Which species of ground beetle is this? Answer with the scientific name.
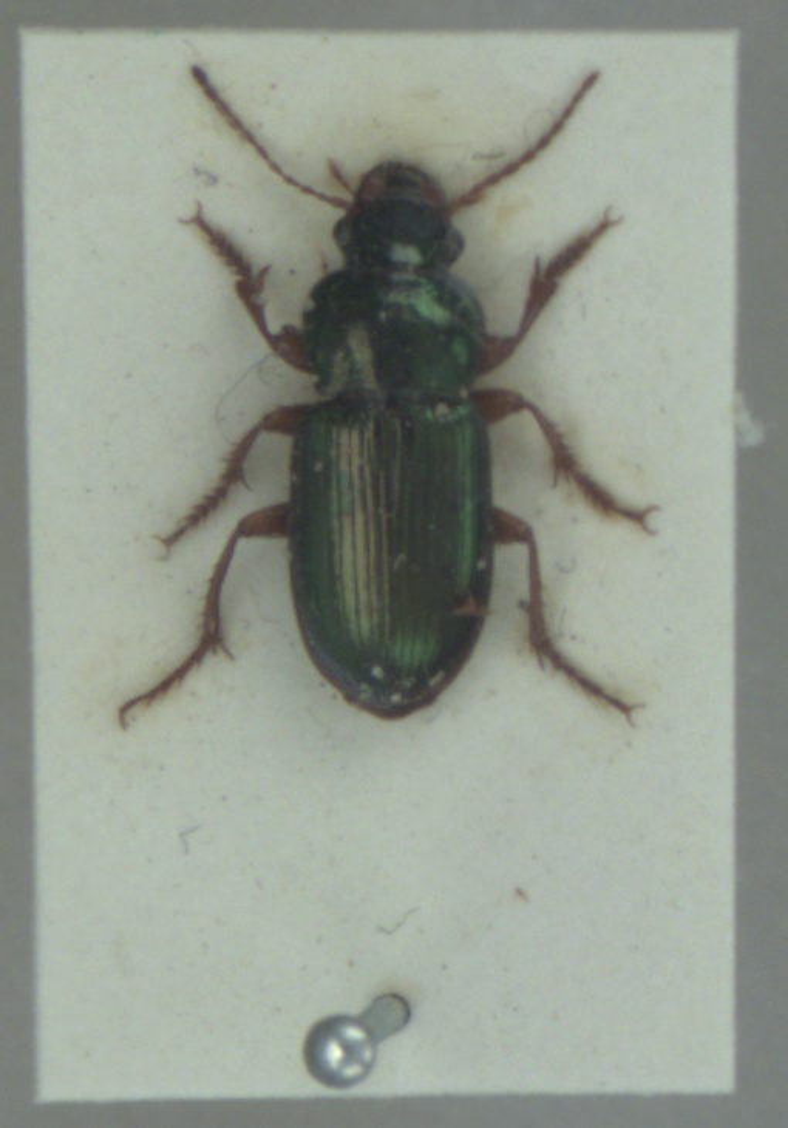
Harpalus affinis
